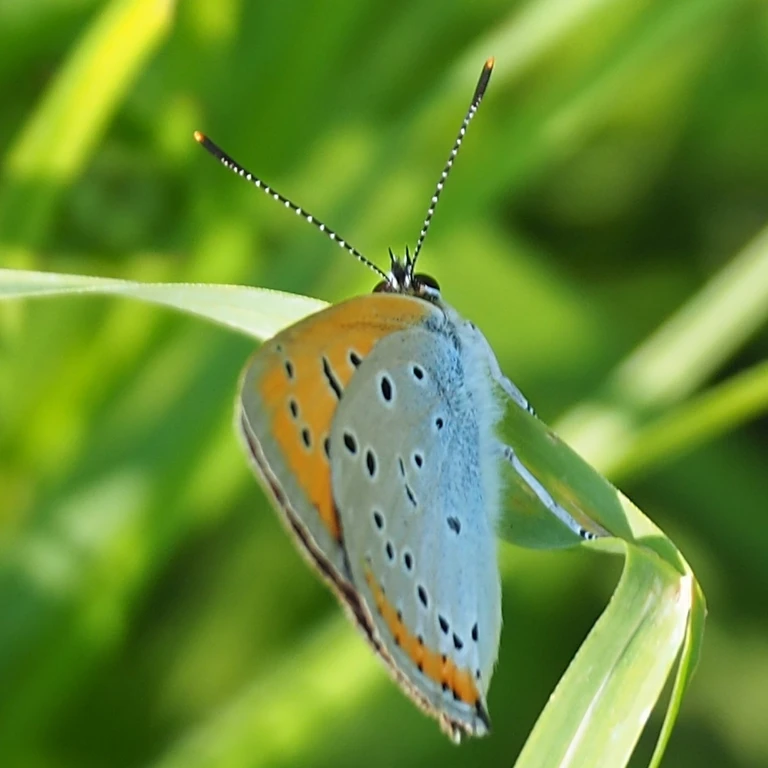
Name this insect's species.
Lycaena dispar
